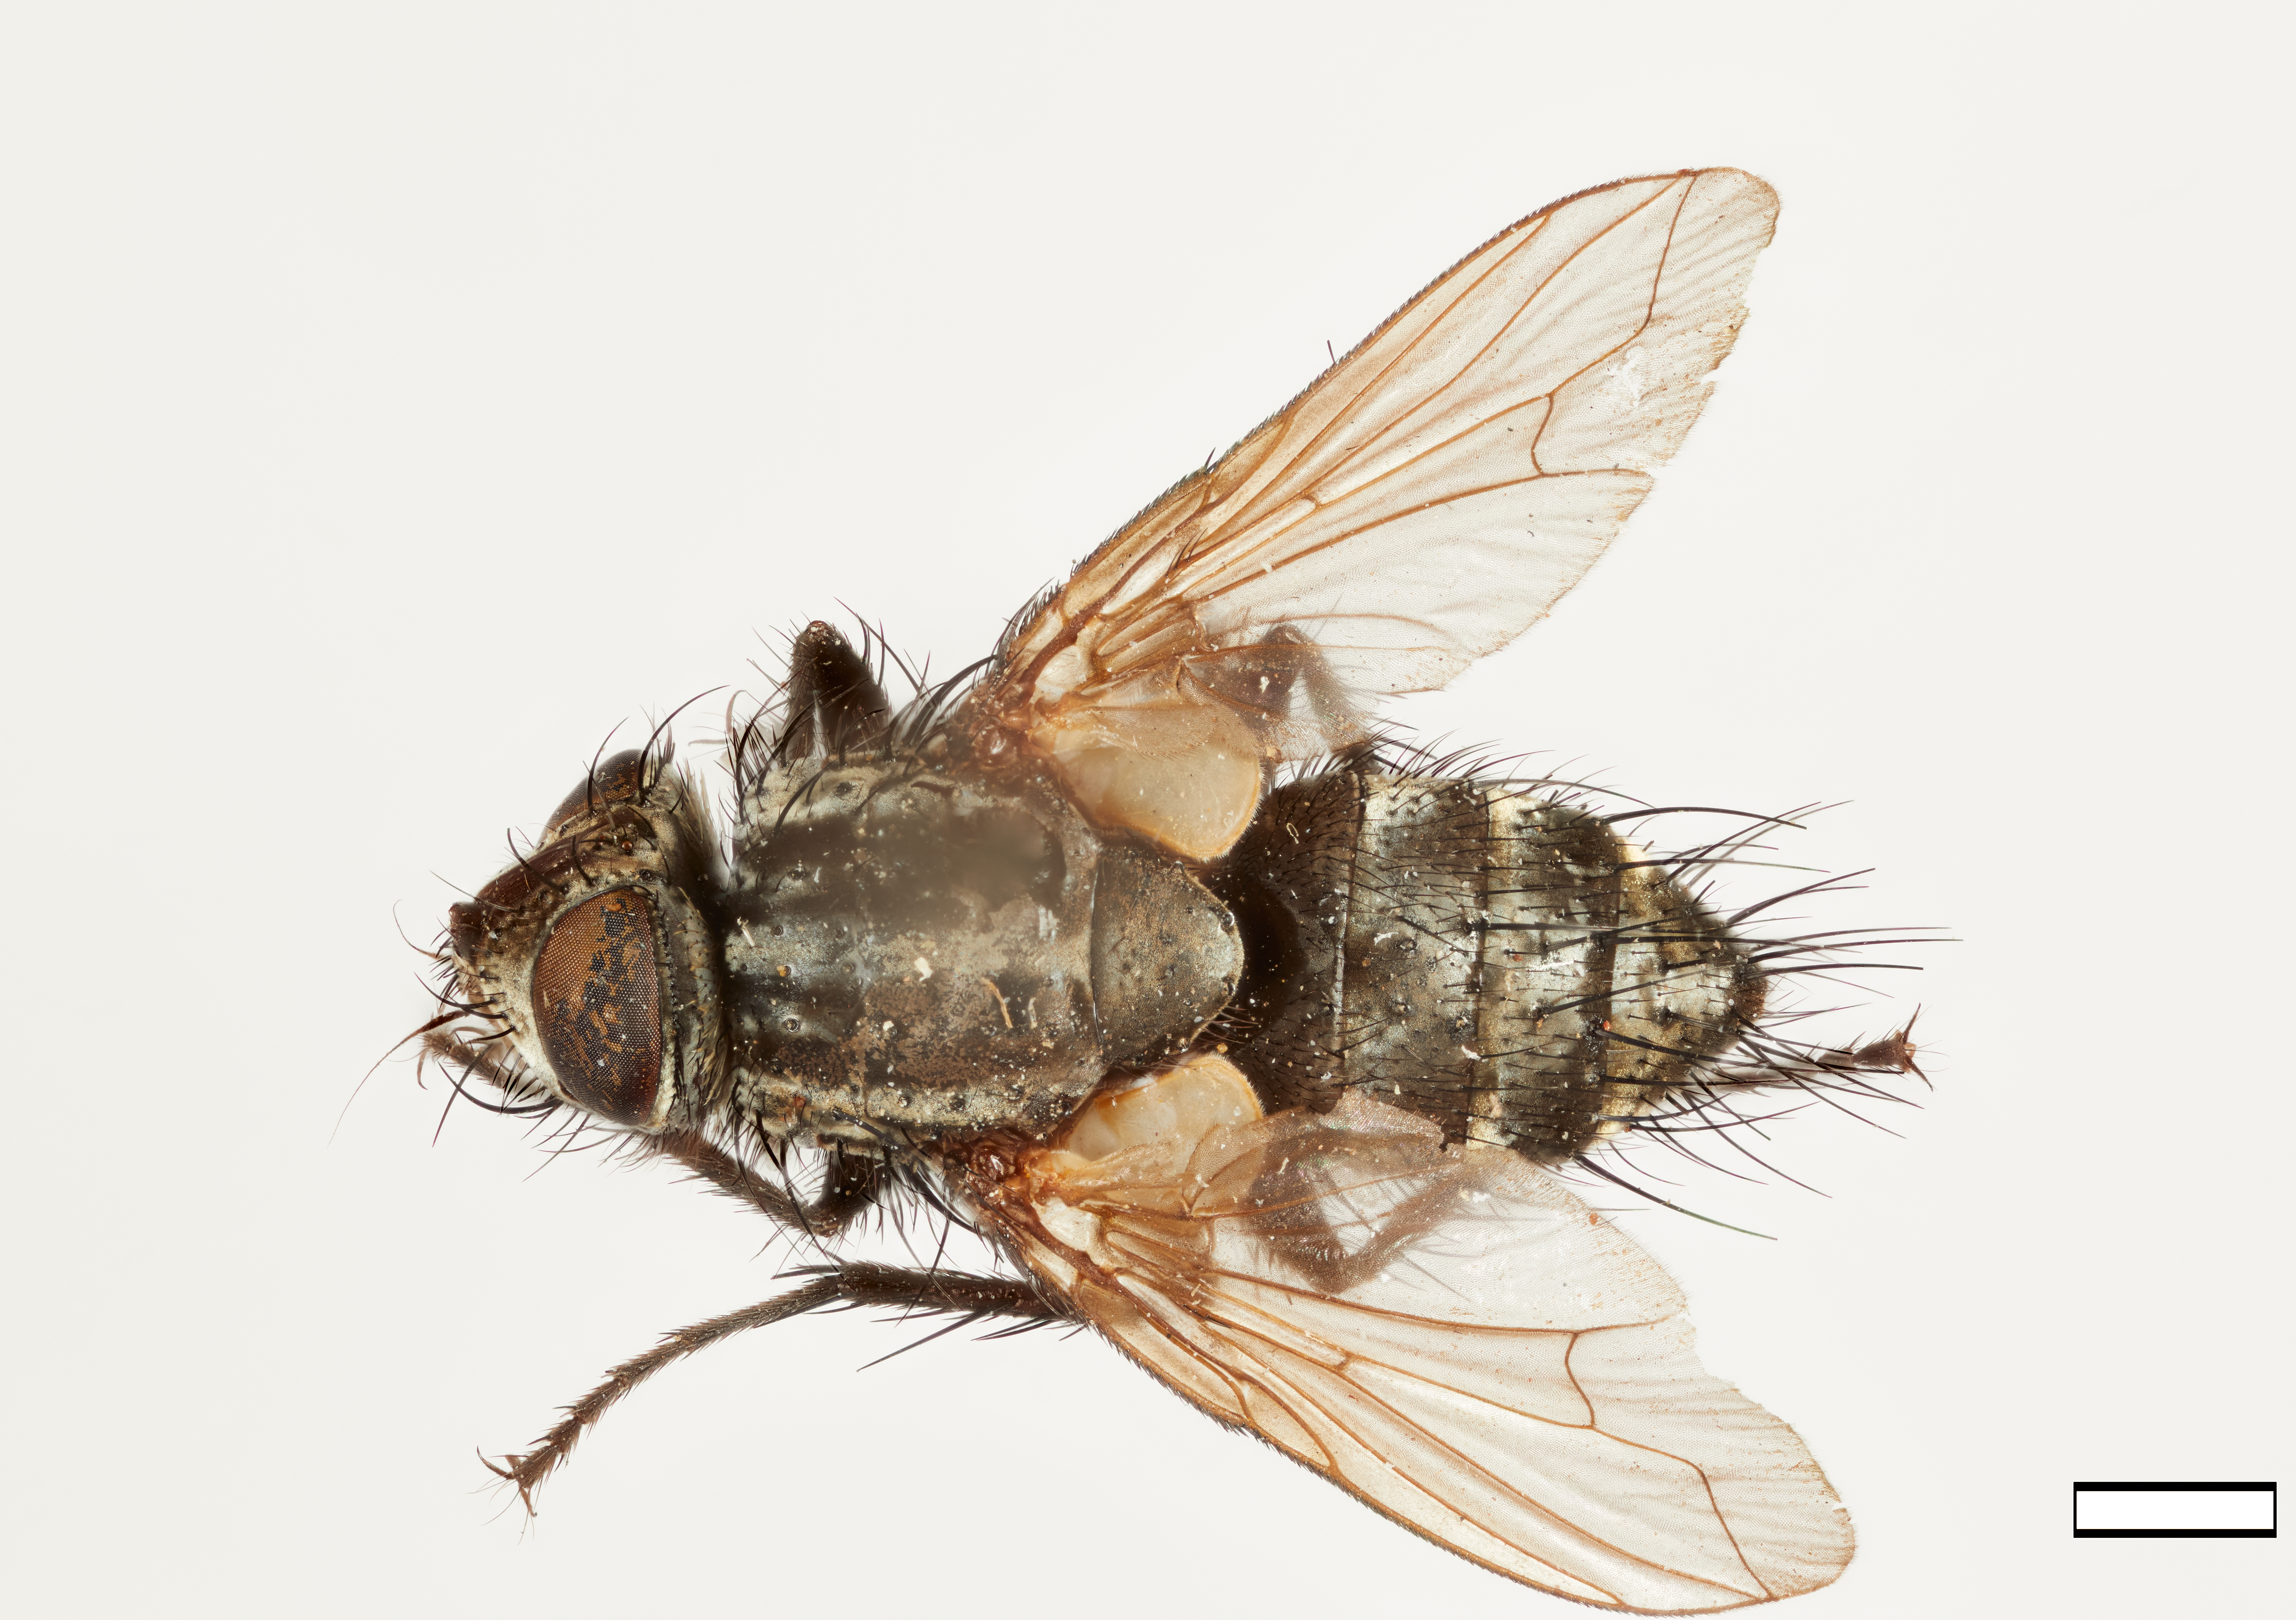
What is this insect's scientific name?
Incamyia nuda
